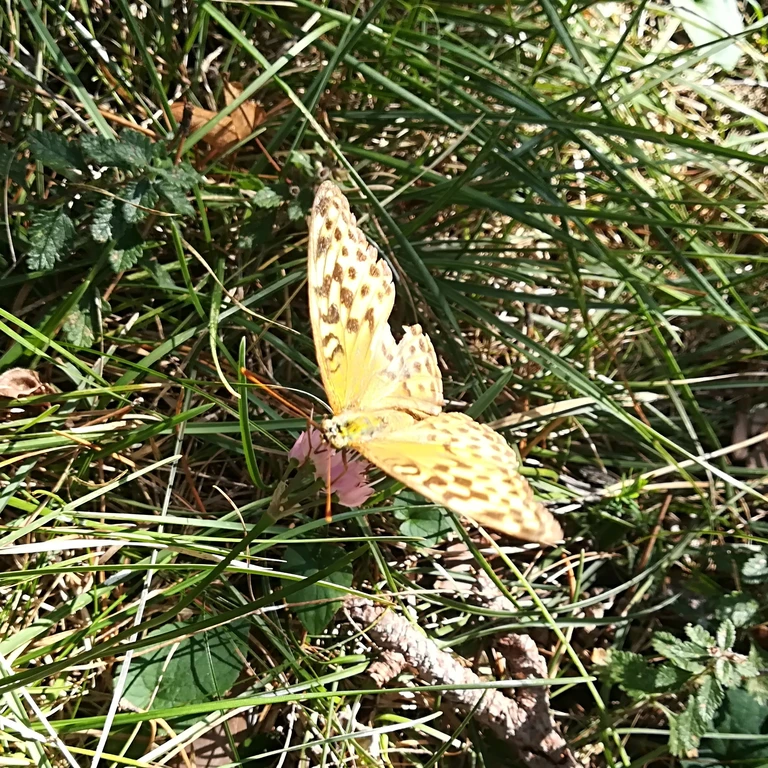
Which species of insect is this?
Argynnis paphia
